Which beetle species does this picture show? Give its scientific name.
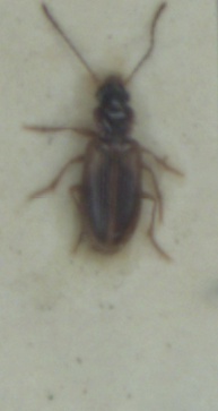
Anthracus consputus
